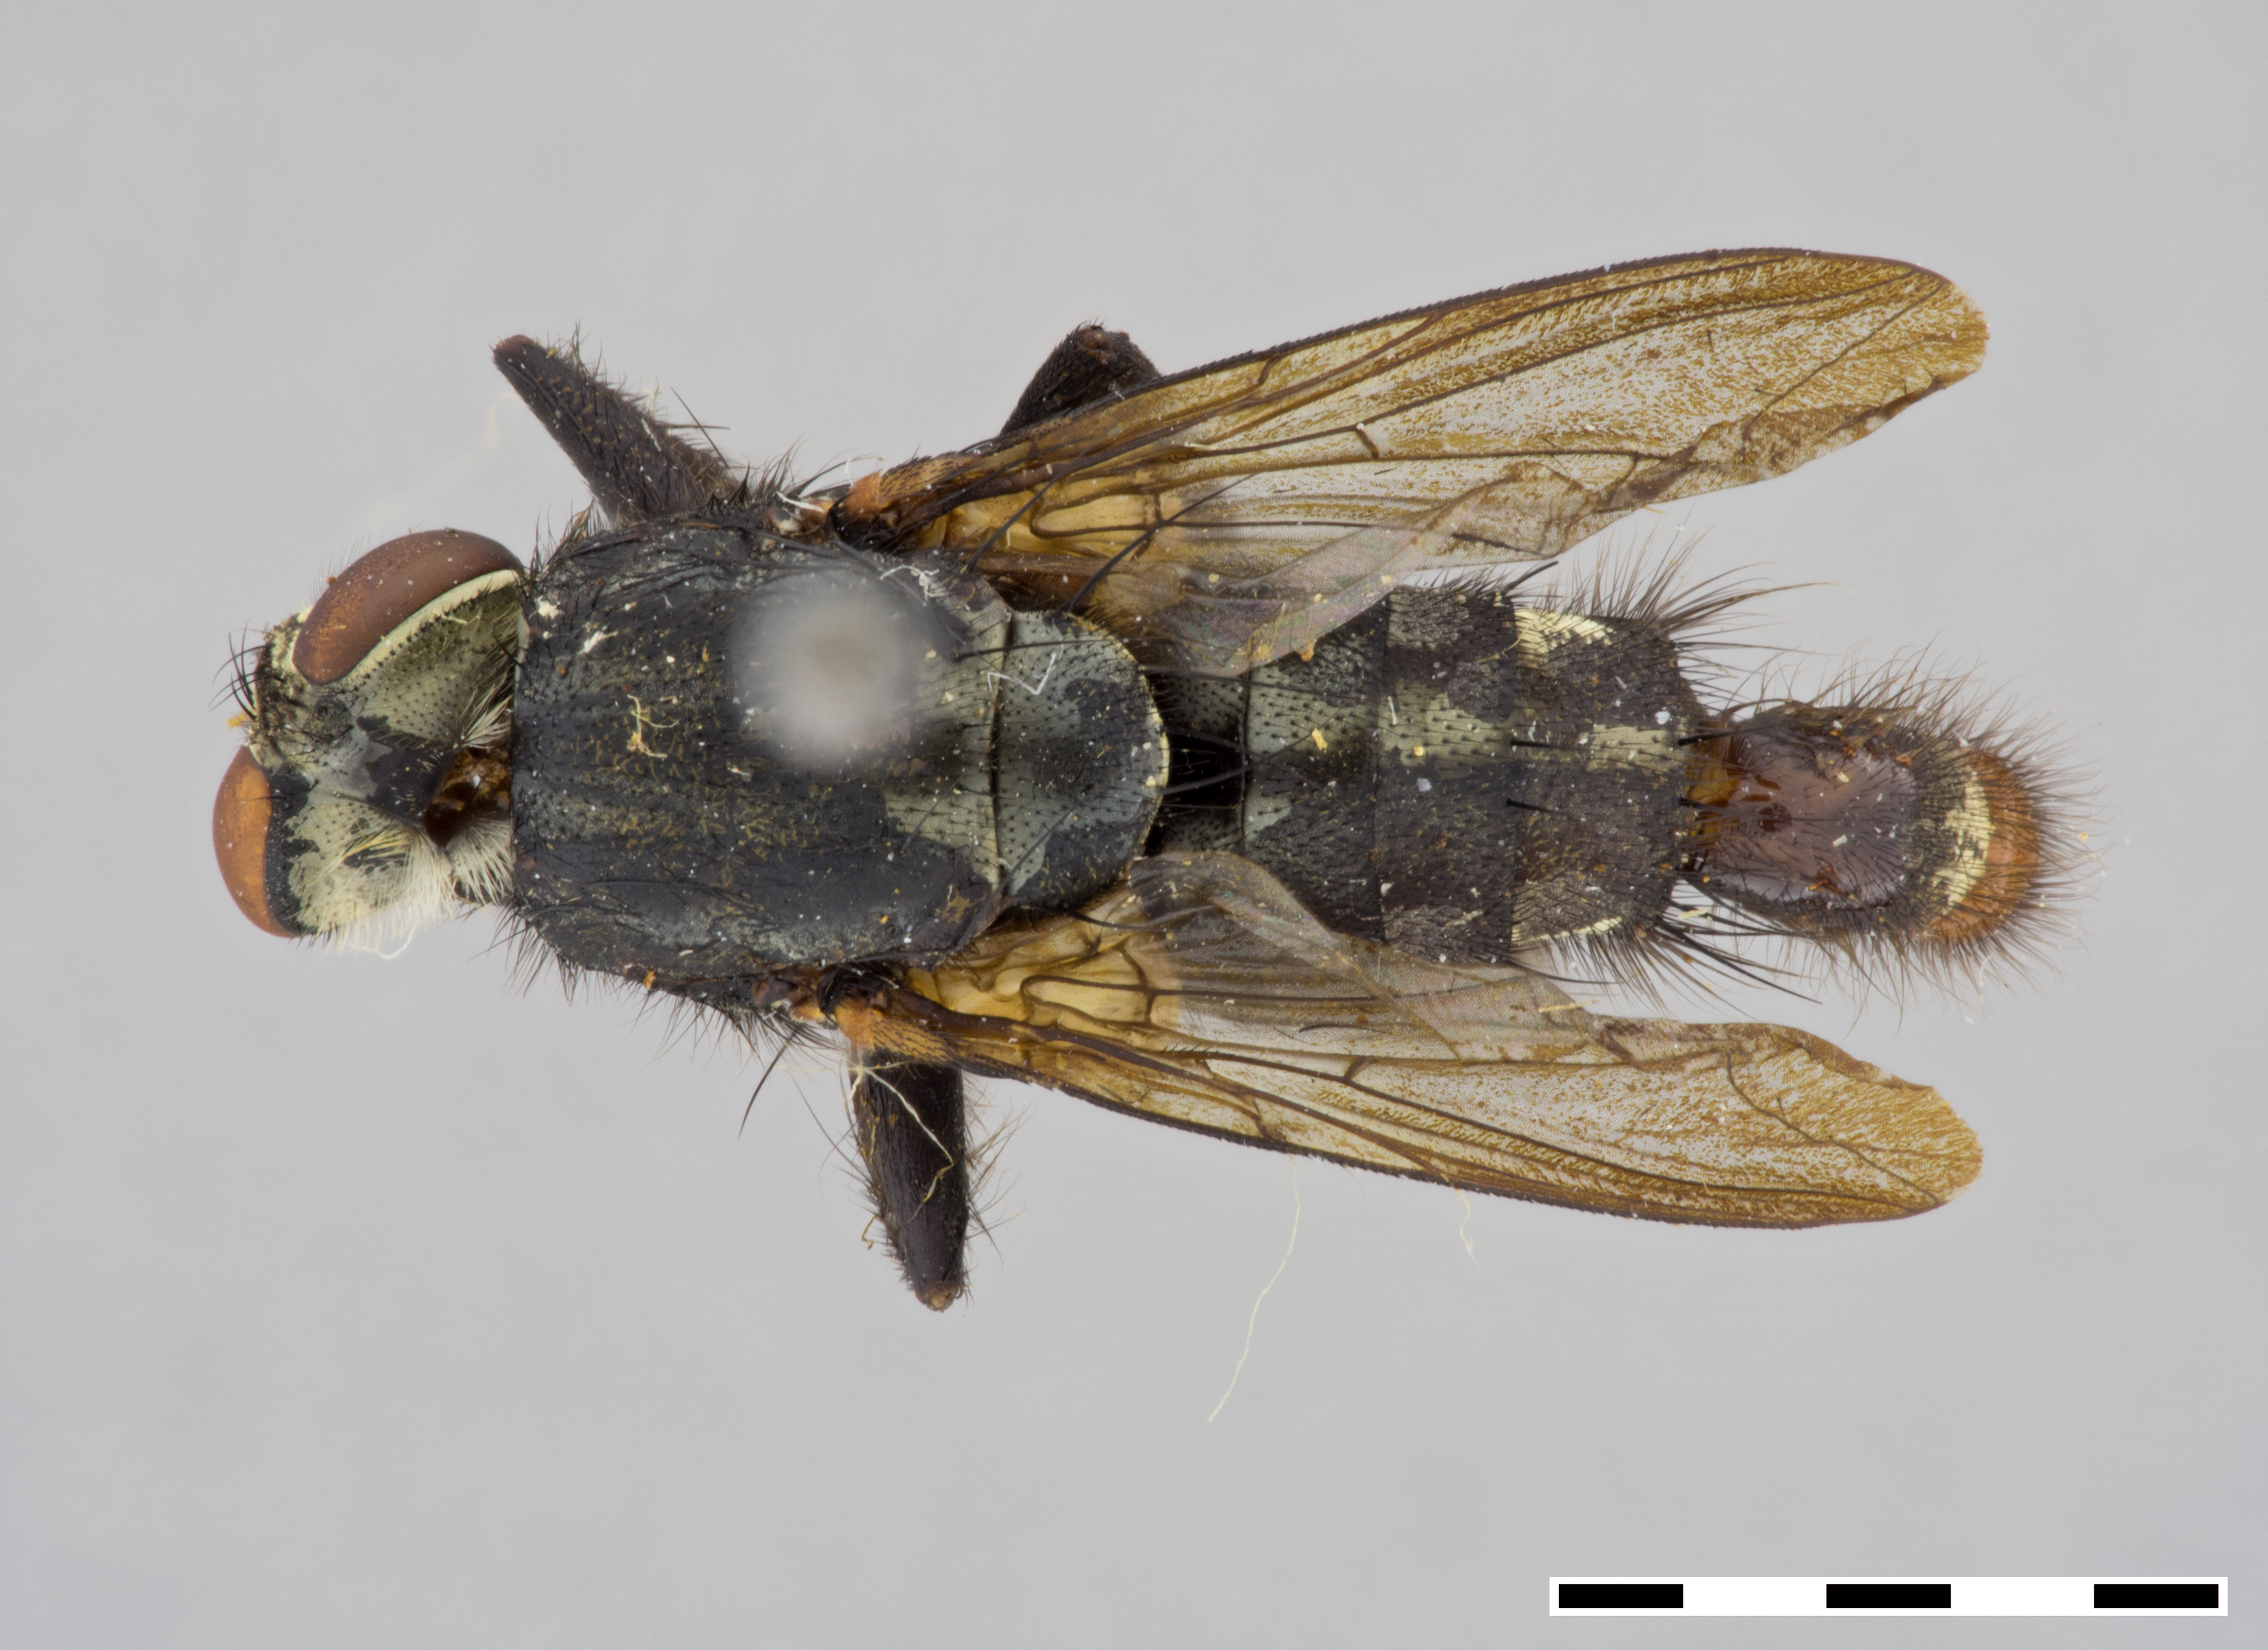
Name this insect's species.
Peckia villegasi (also Paraphrissopoda villegasi)
